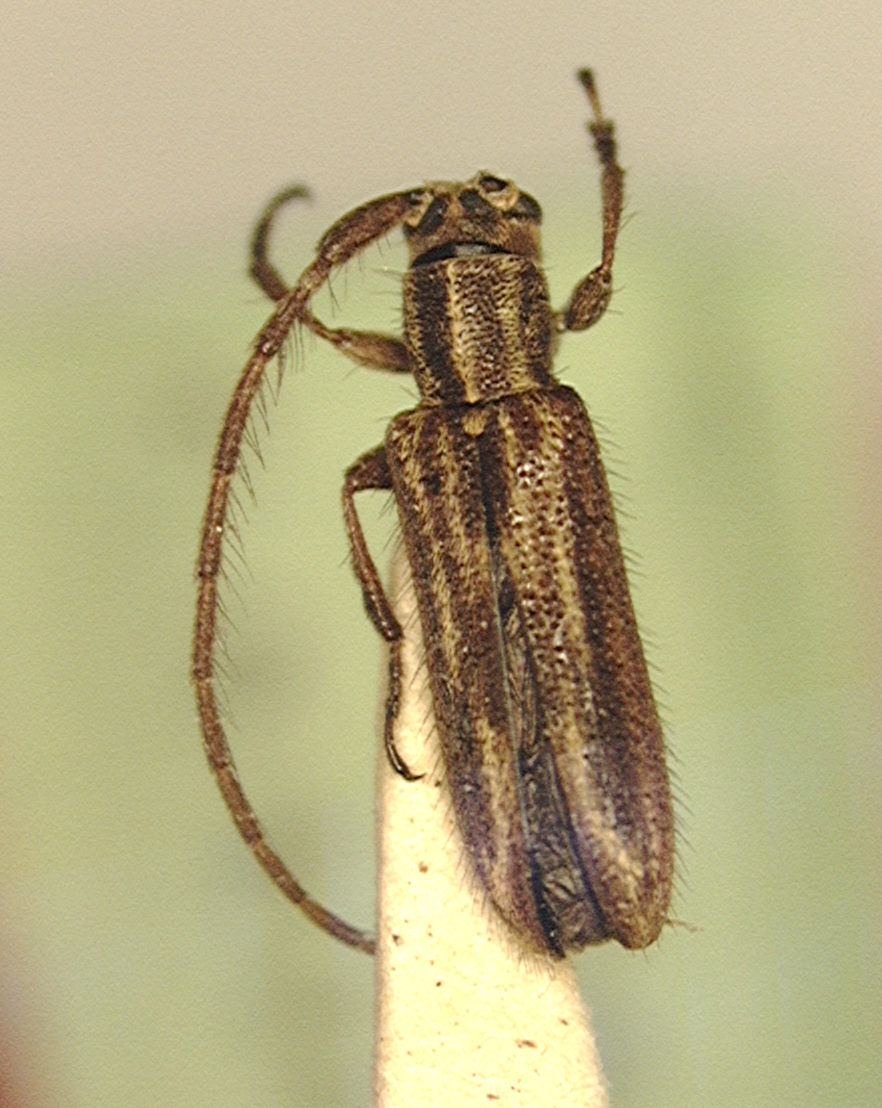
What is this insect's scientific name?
Amphicnaeia lepida
